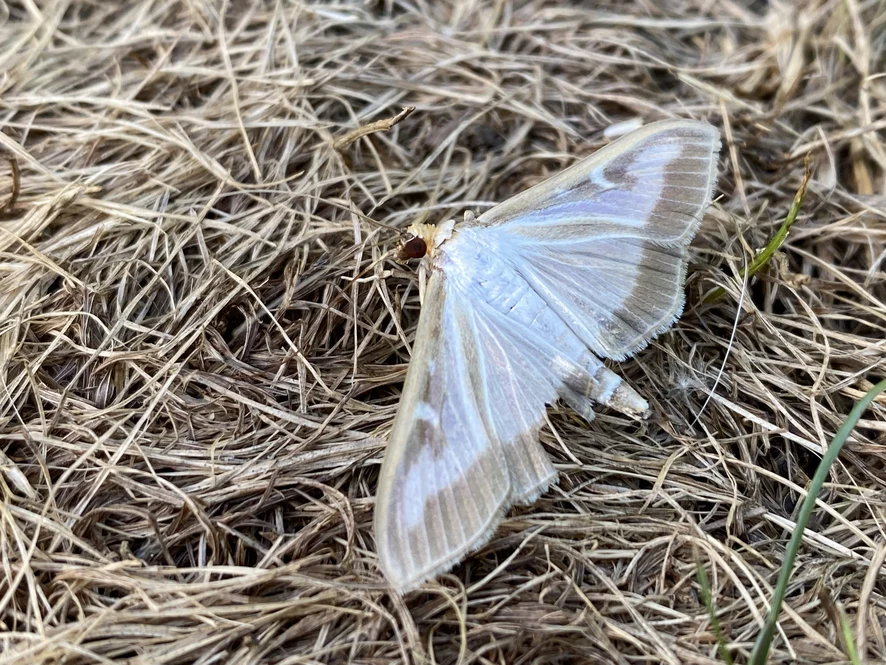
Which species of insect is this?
Cydalima perspectalis
